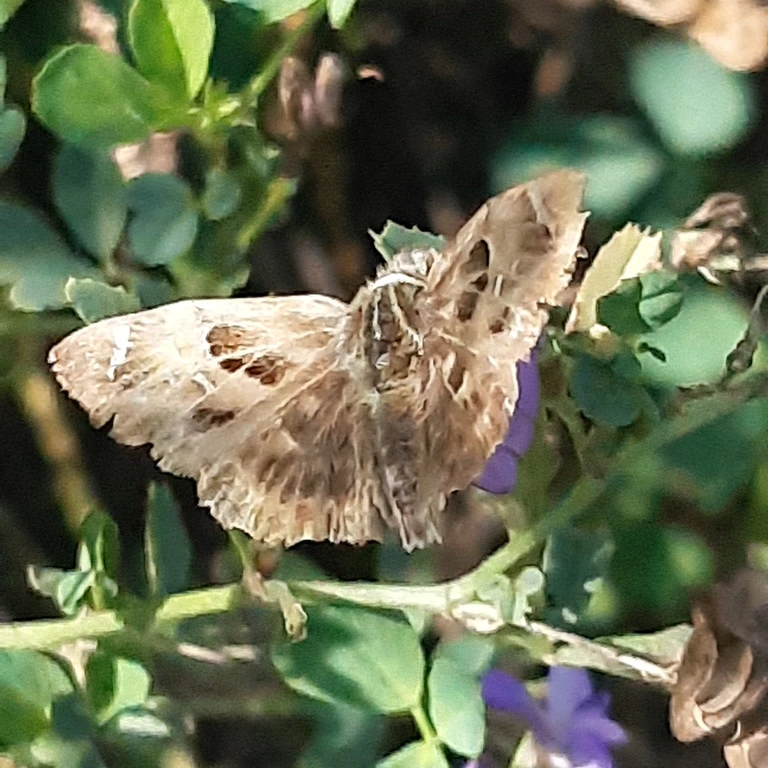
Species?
Carcharodus alceae
